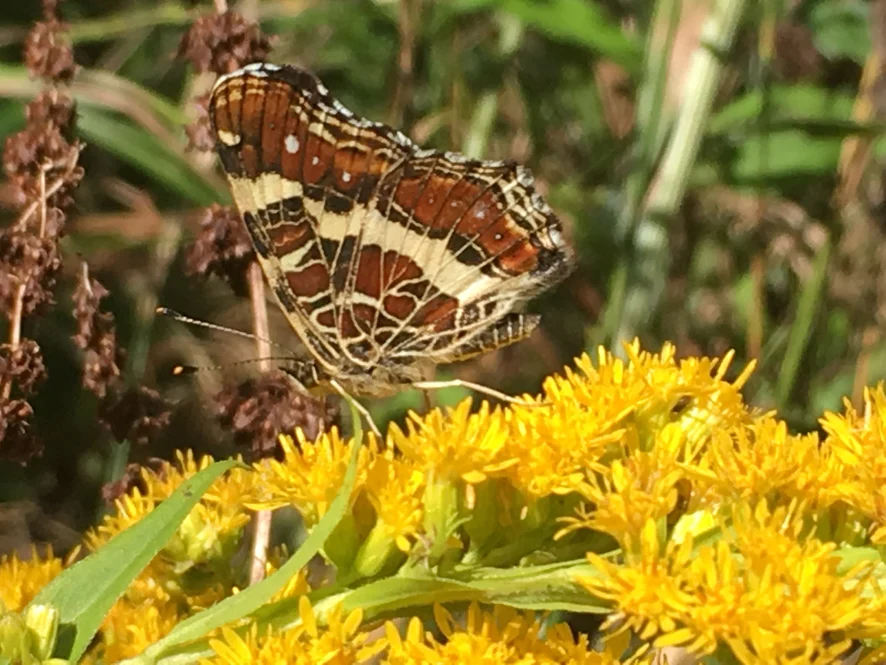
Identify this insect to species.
Araschnia levana
